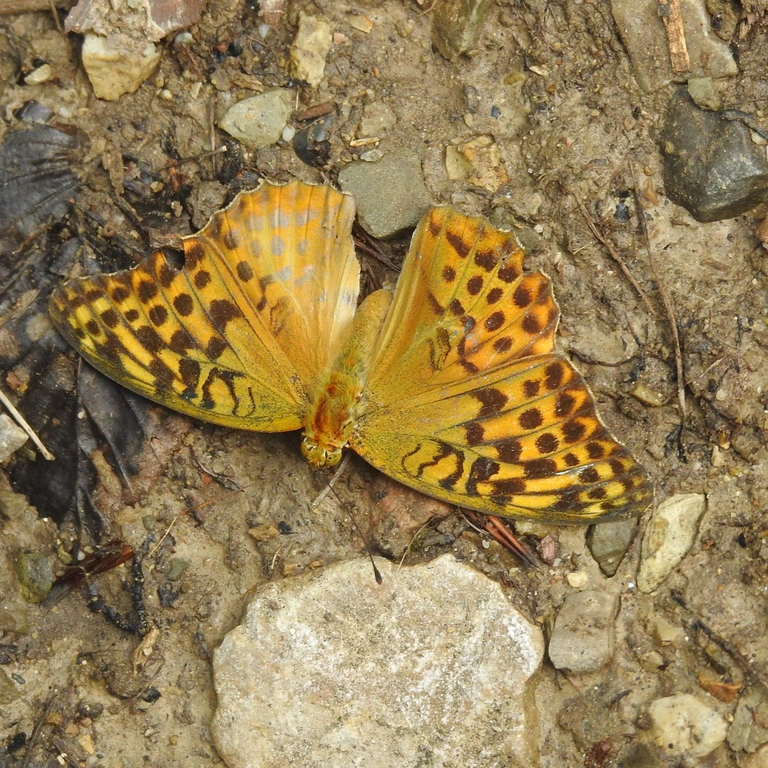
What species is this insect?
Argynnis paphia
